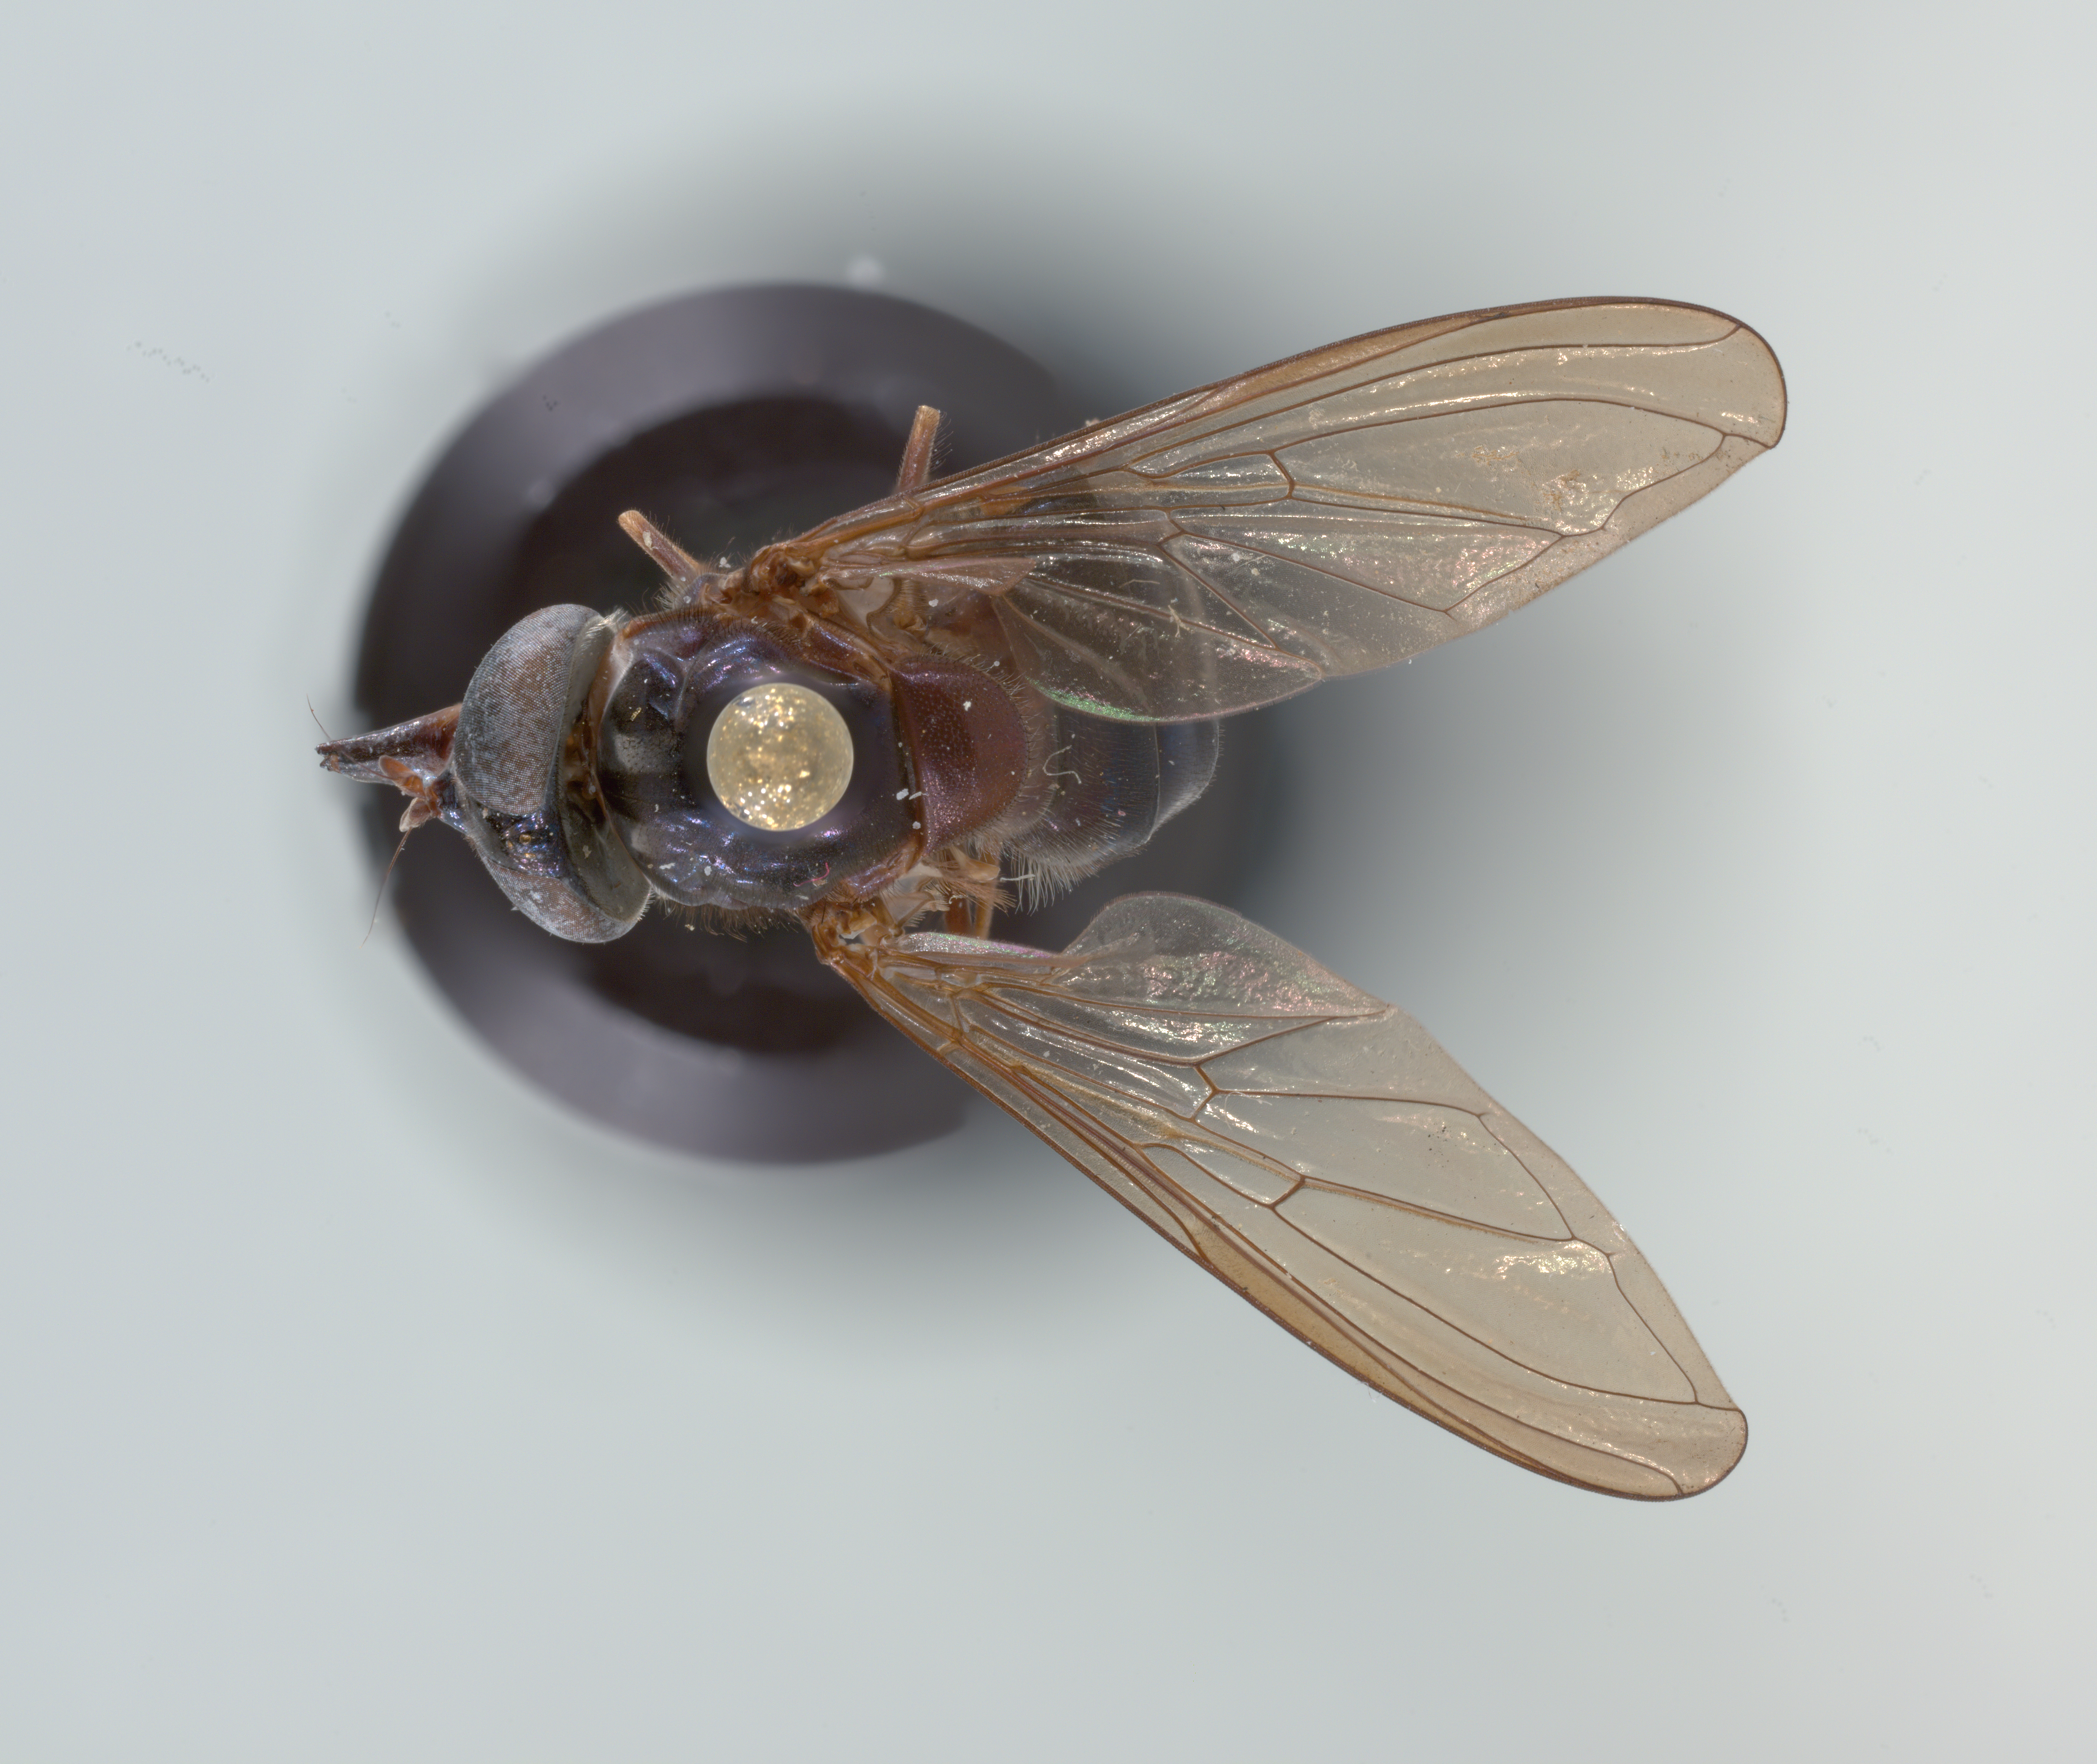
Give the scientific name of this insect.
Rhingia cyanoprora
